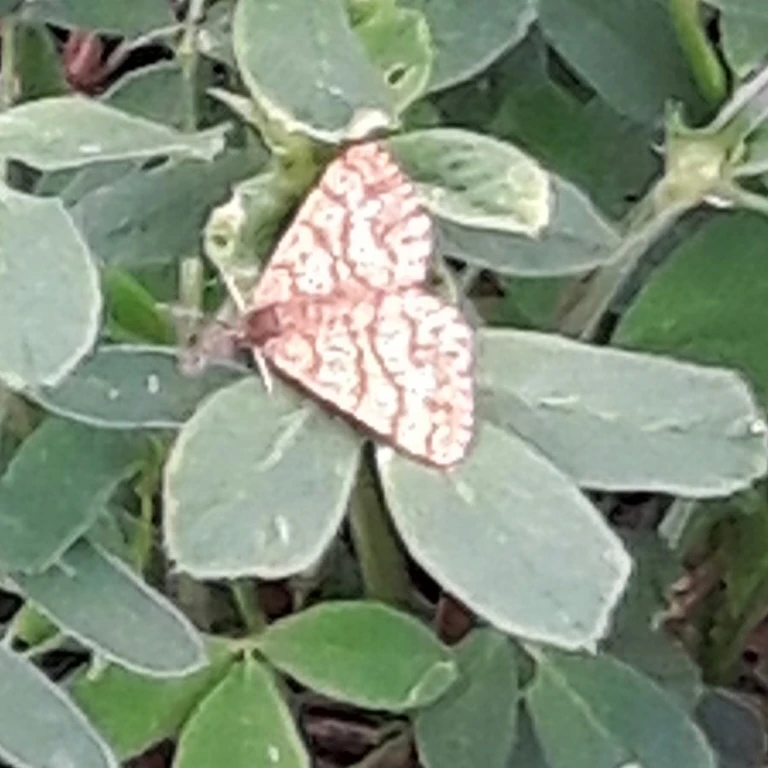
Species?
Ematurga atomaria
